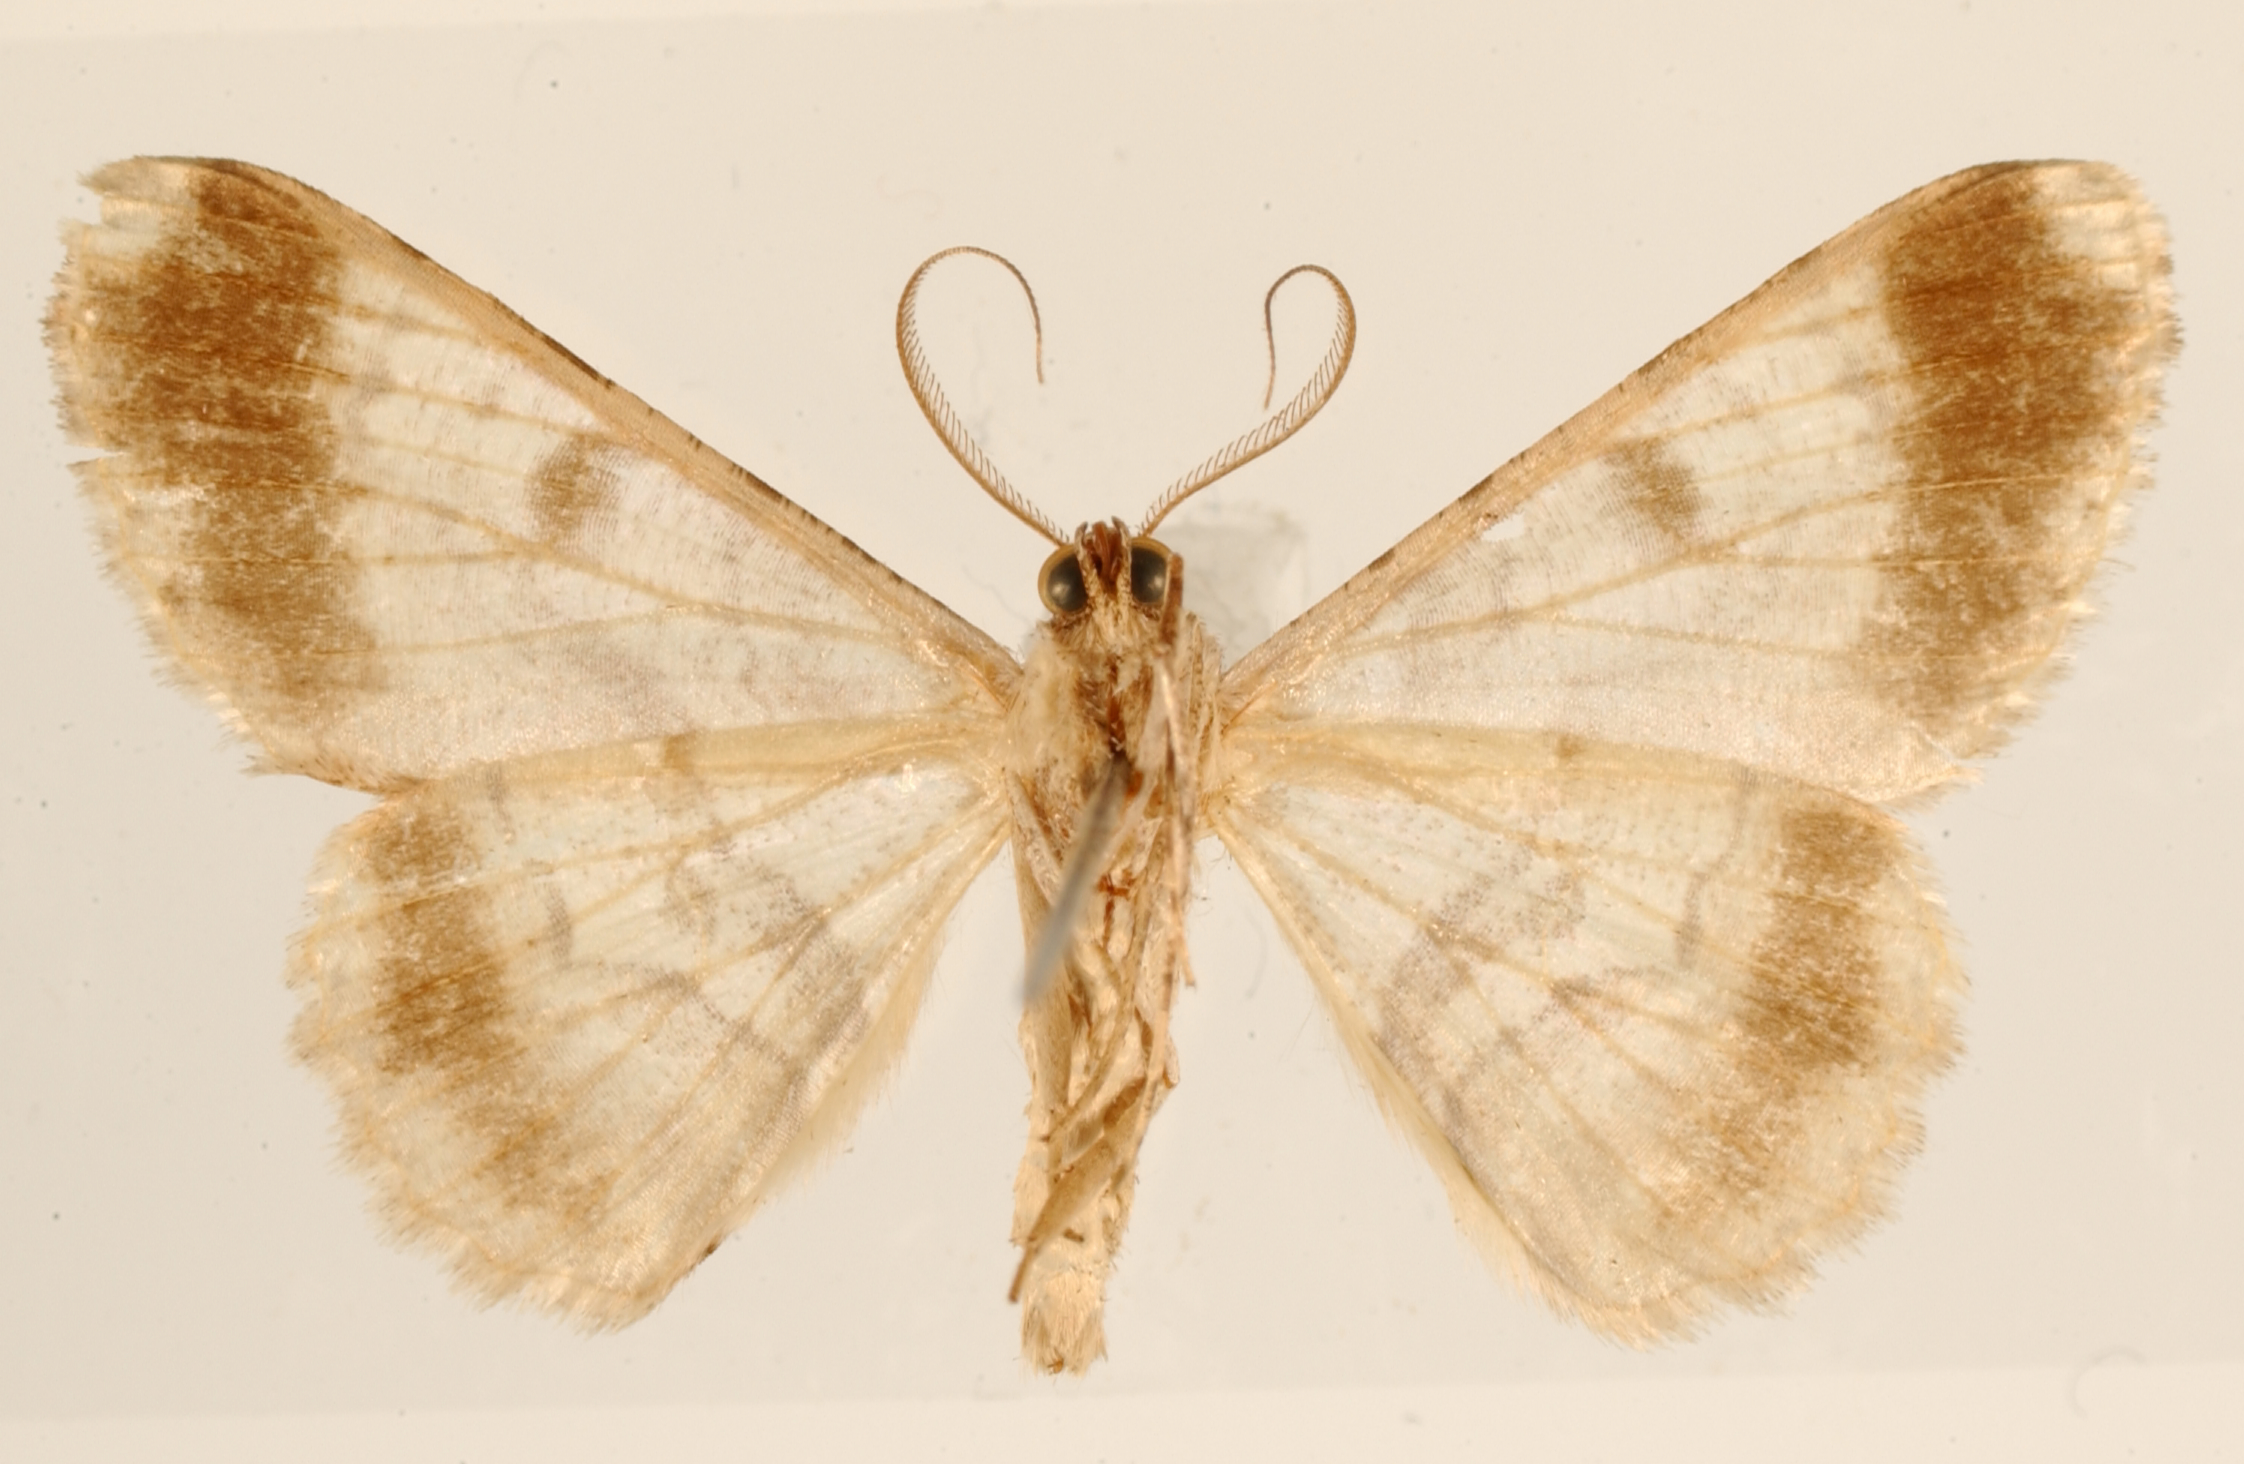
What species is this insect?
Alcis pandrosos
